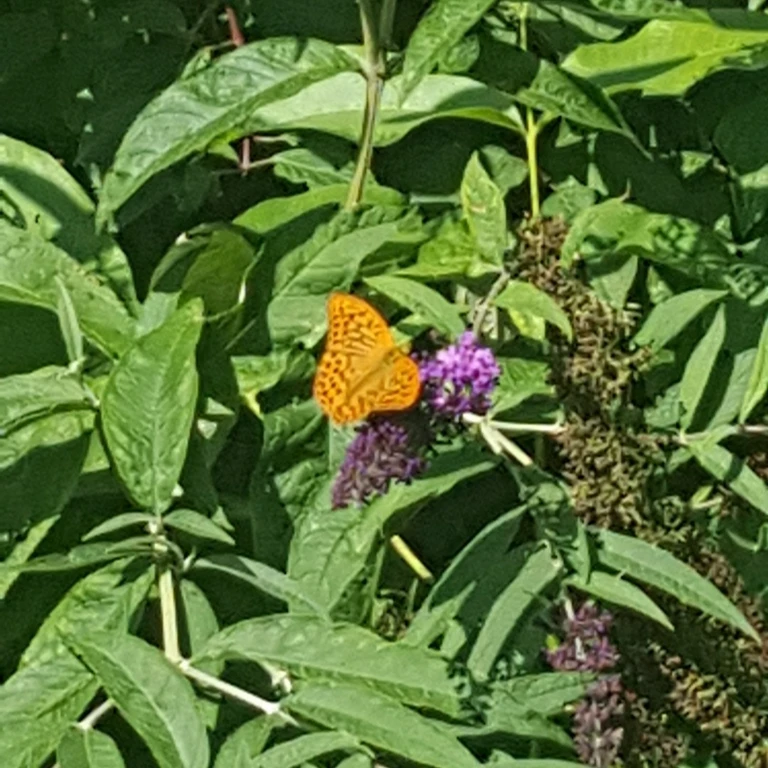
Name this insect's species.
Argynnis paphia
